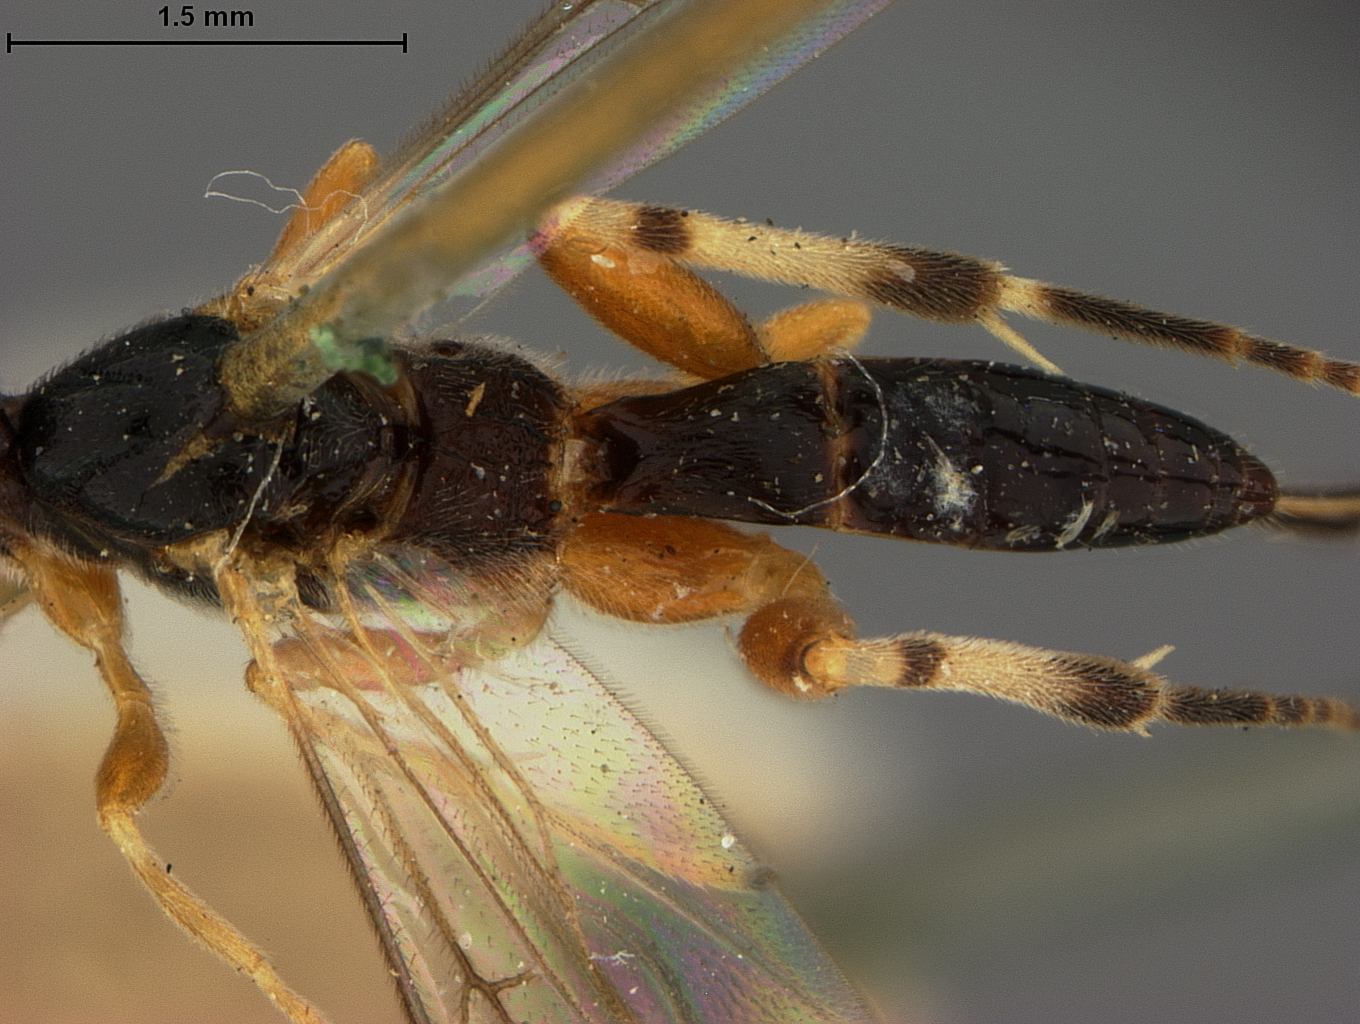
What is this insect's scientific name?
Microdus albocinctus
